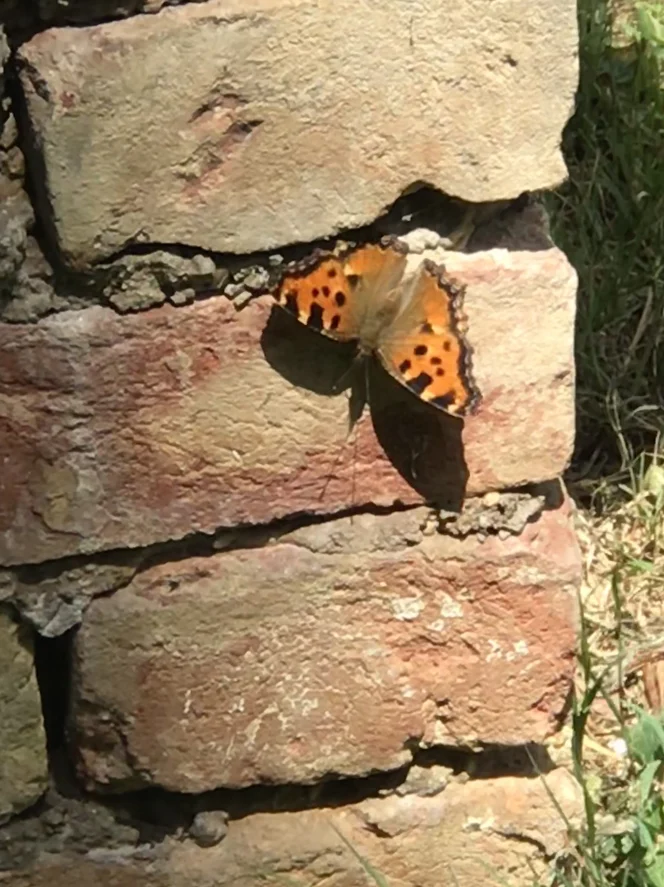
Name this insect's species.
Nymphalis polychloros
